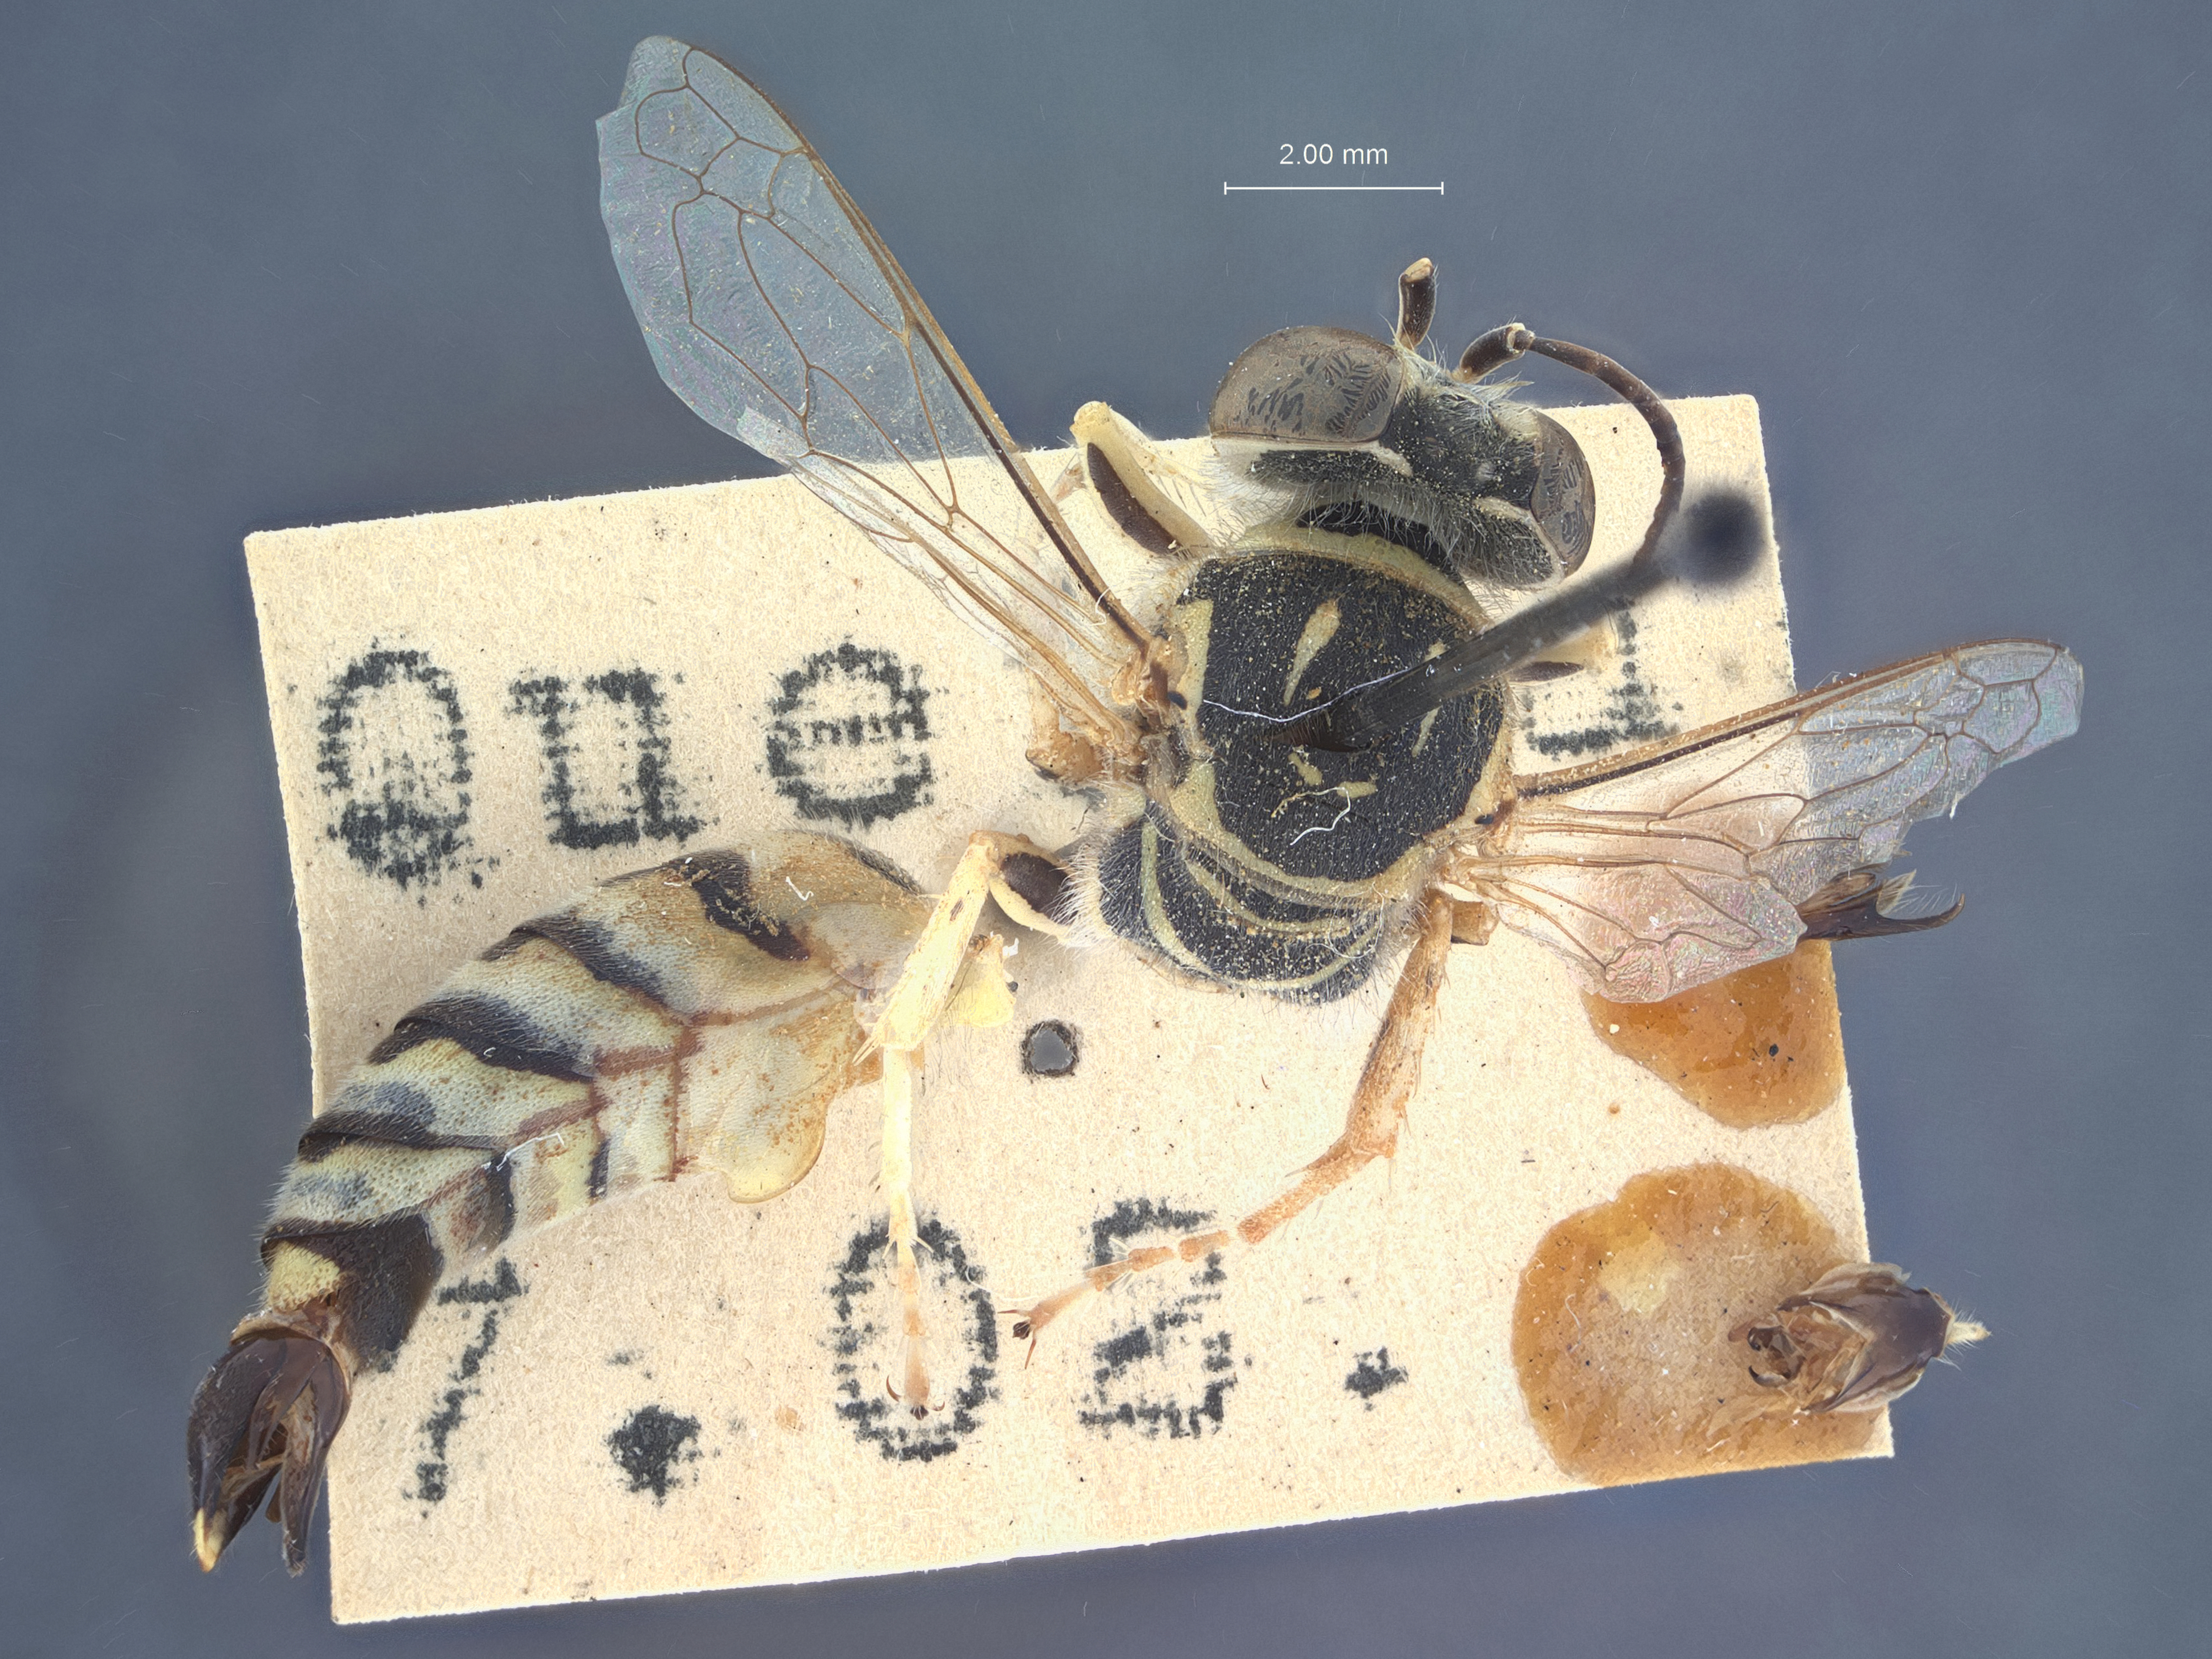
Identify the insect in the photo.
Bembix spalulata
